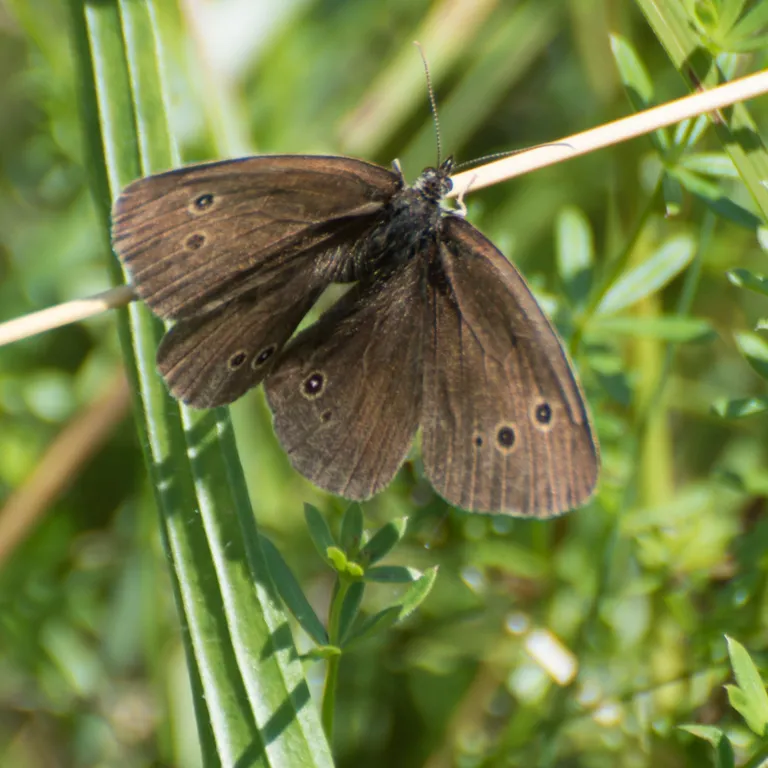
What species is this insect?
Aphantopus hyperantus
